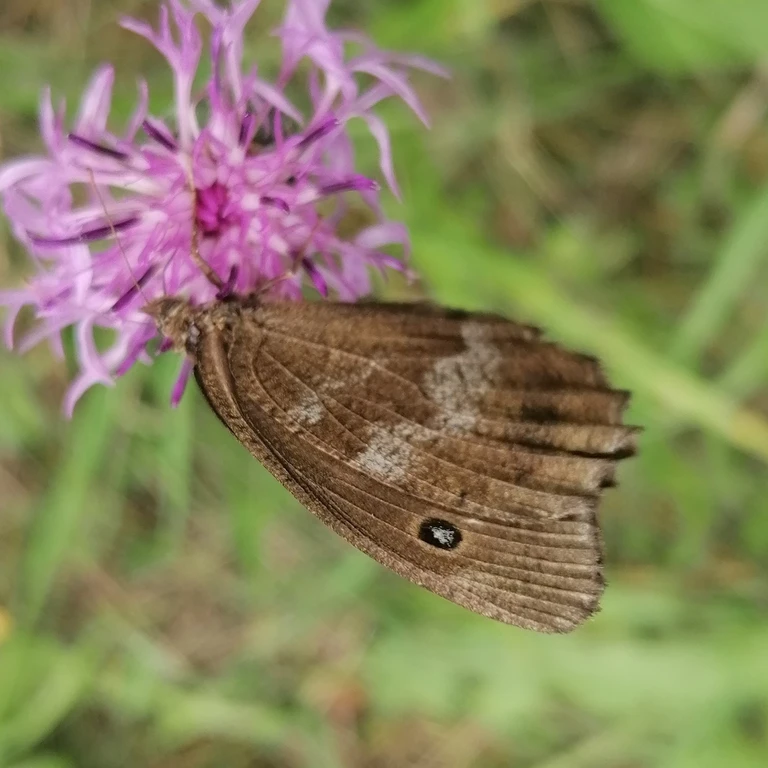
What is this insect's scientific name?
Minois dryas
